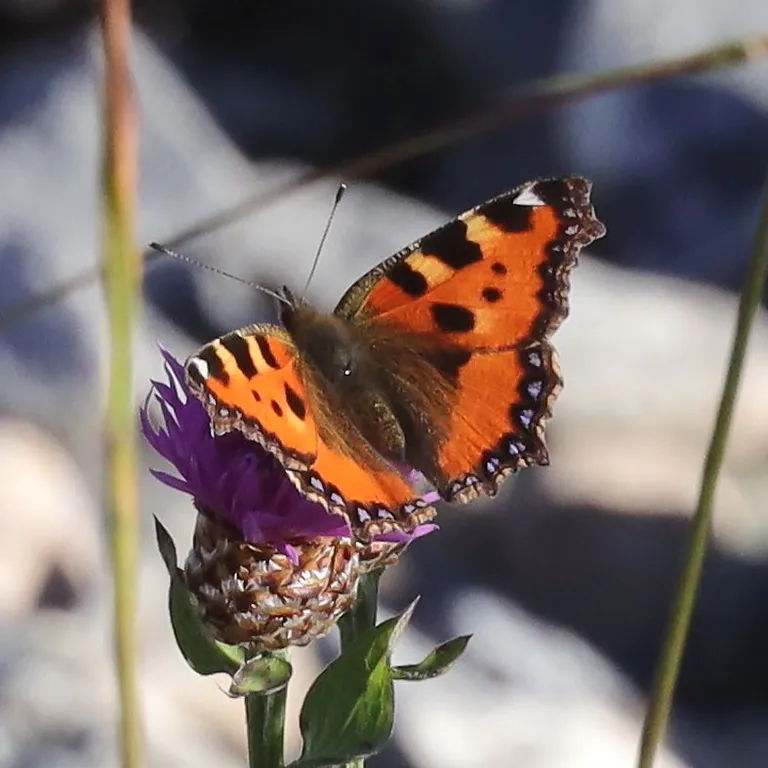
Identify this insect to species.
Aglais urticae
